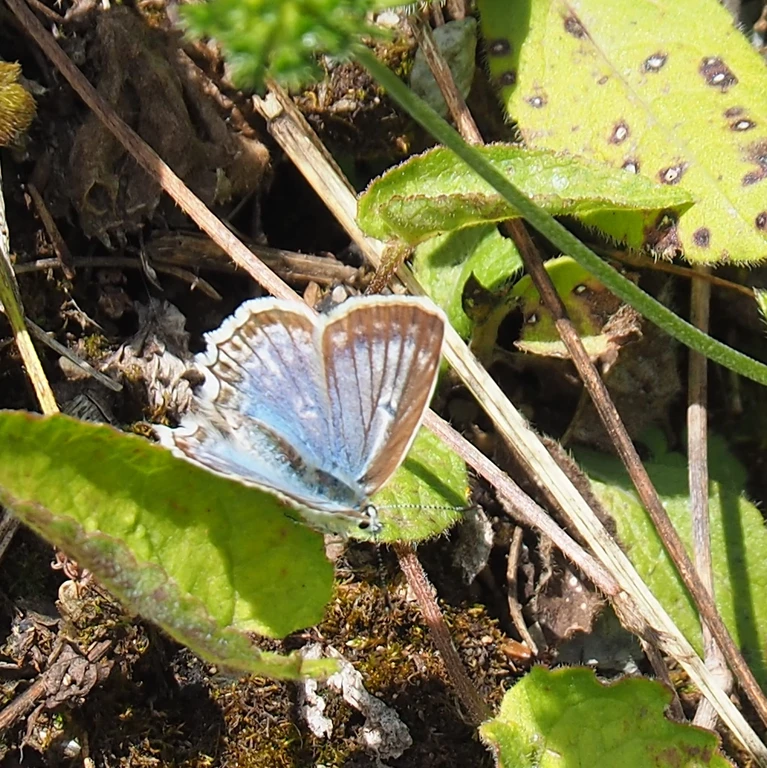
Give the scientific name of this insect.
Polyommatus daphnis
